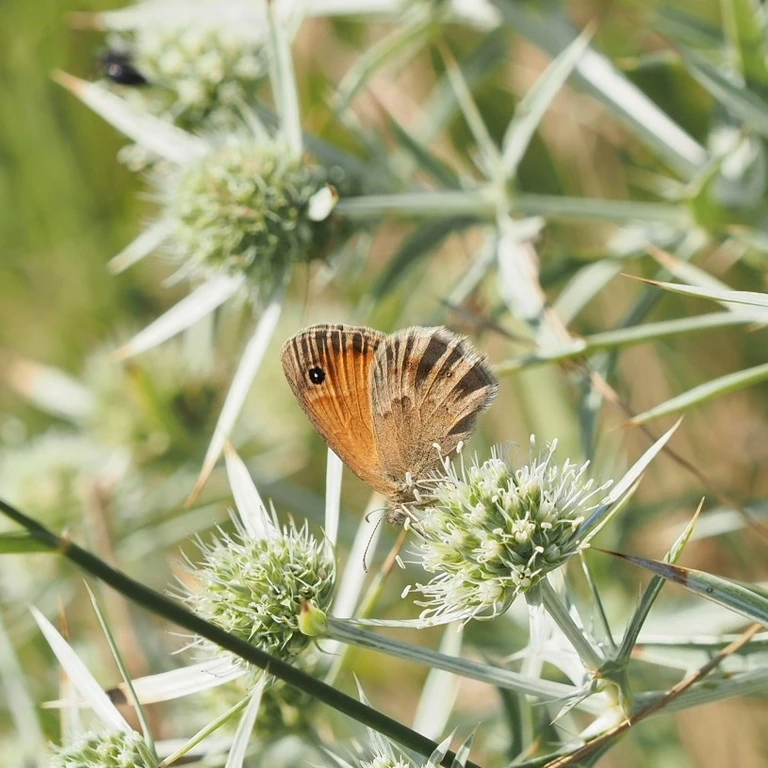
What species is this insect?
Coenonympha pamphilus
